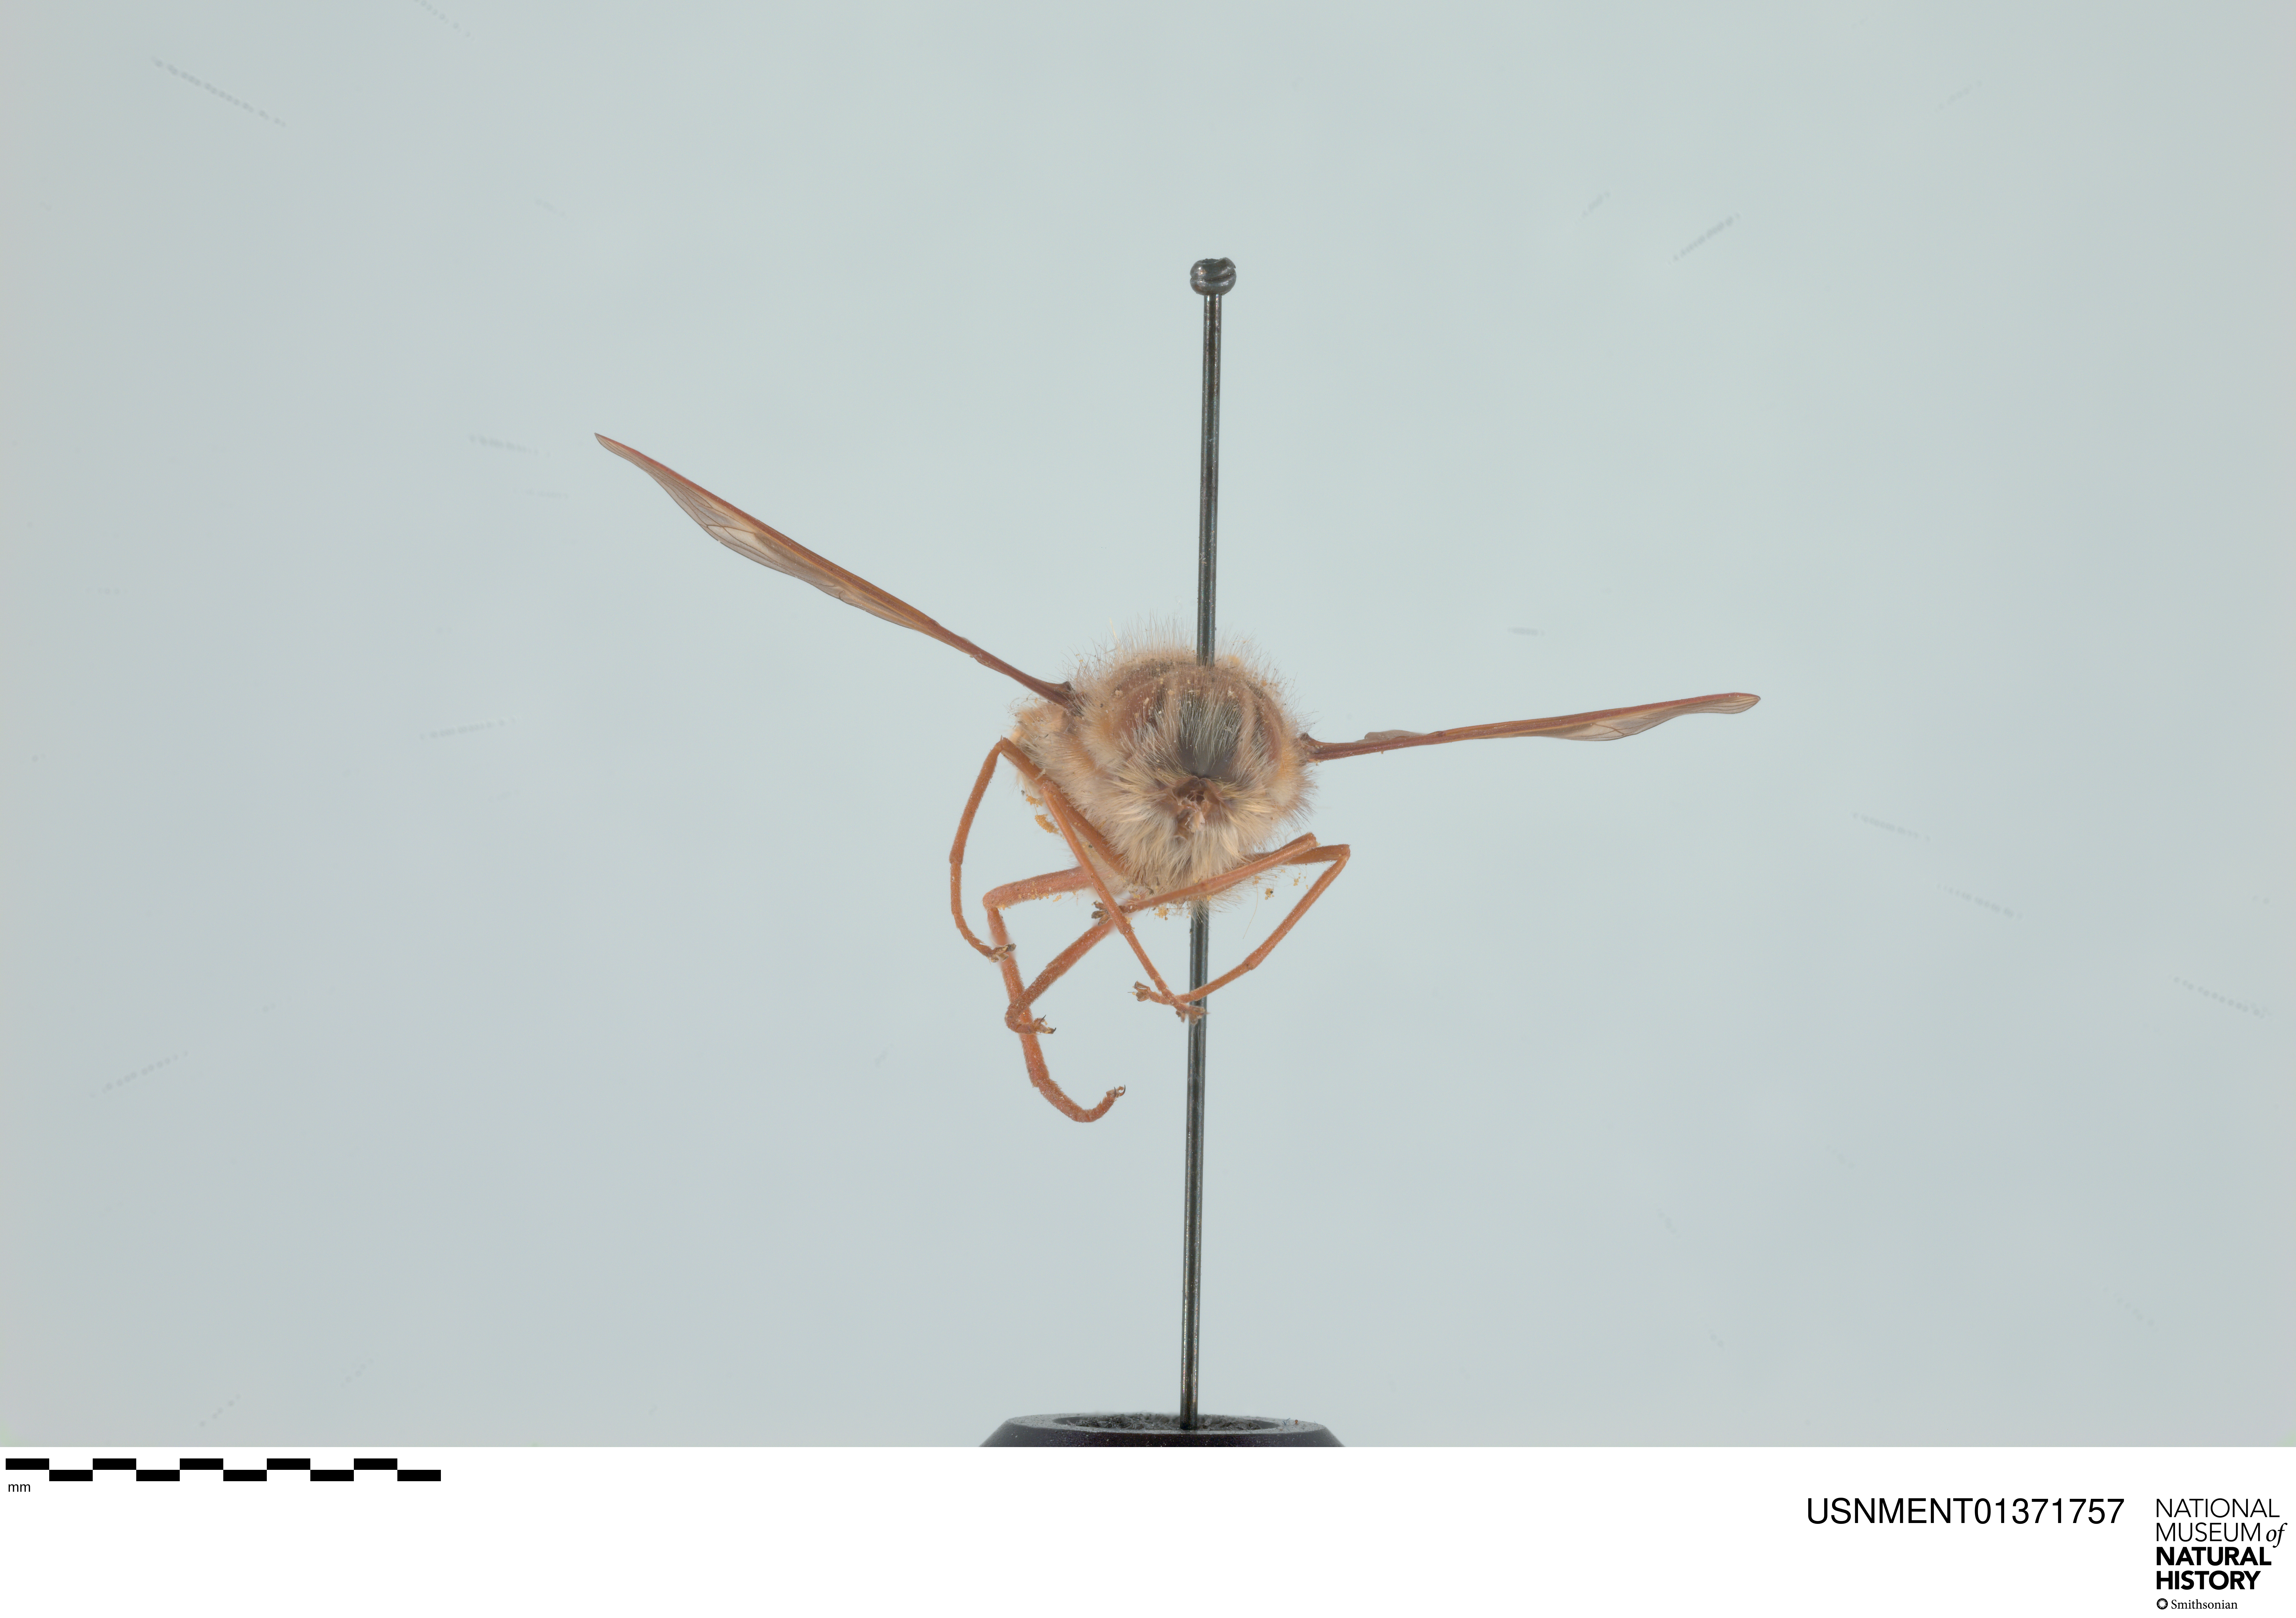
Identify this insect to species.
Hirmoneura nubipennis (also Trichophthalma nubipennis)
